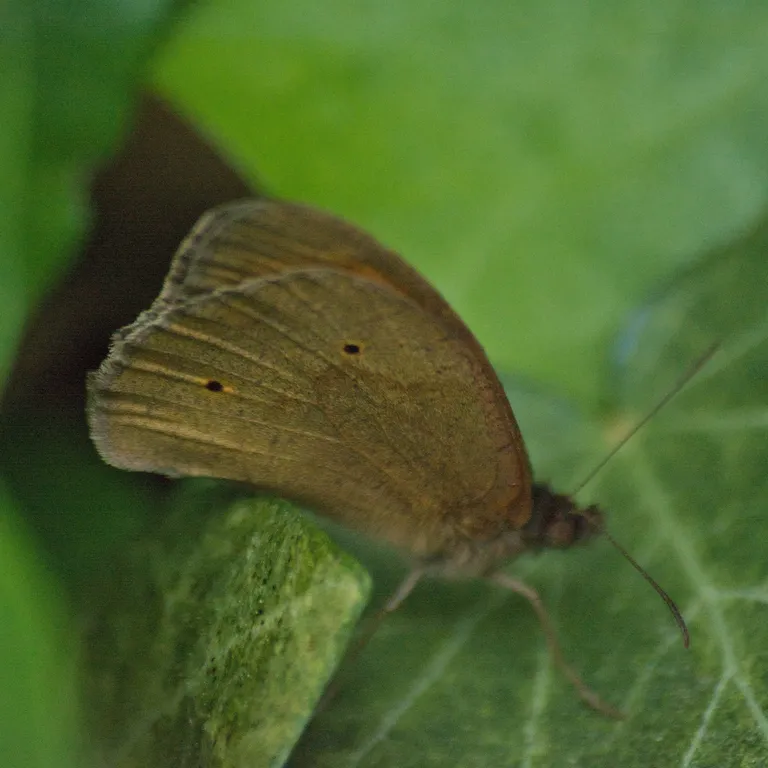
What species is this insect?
Maniola jurtina
